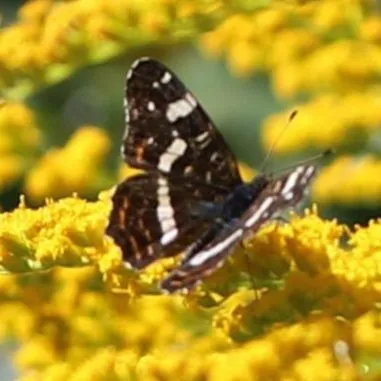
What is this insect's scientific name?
Araschnia levana
